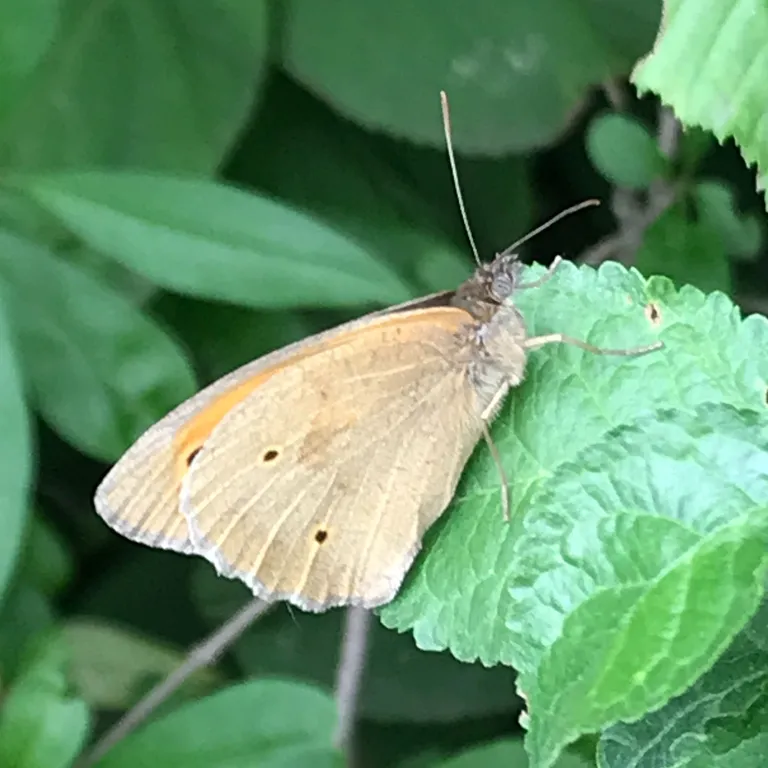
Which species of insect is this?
Maniola jurtina
